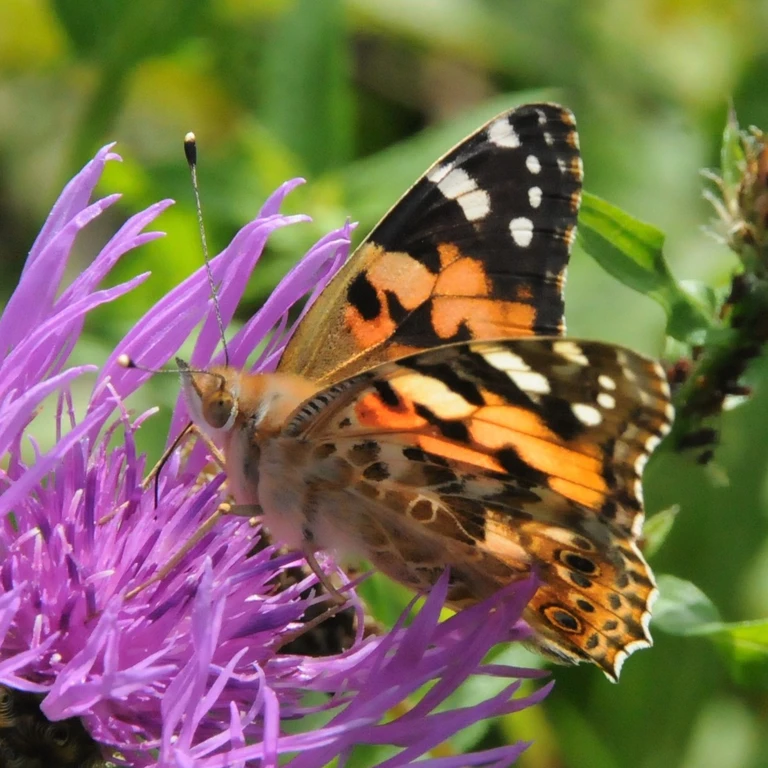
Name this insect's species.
Vanessa cardui
